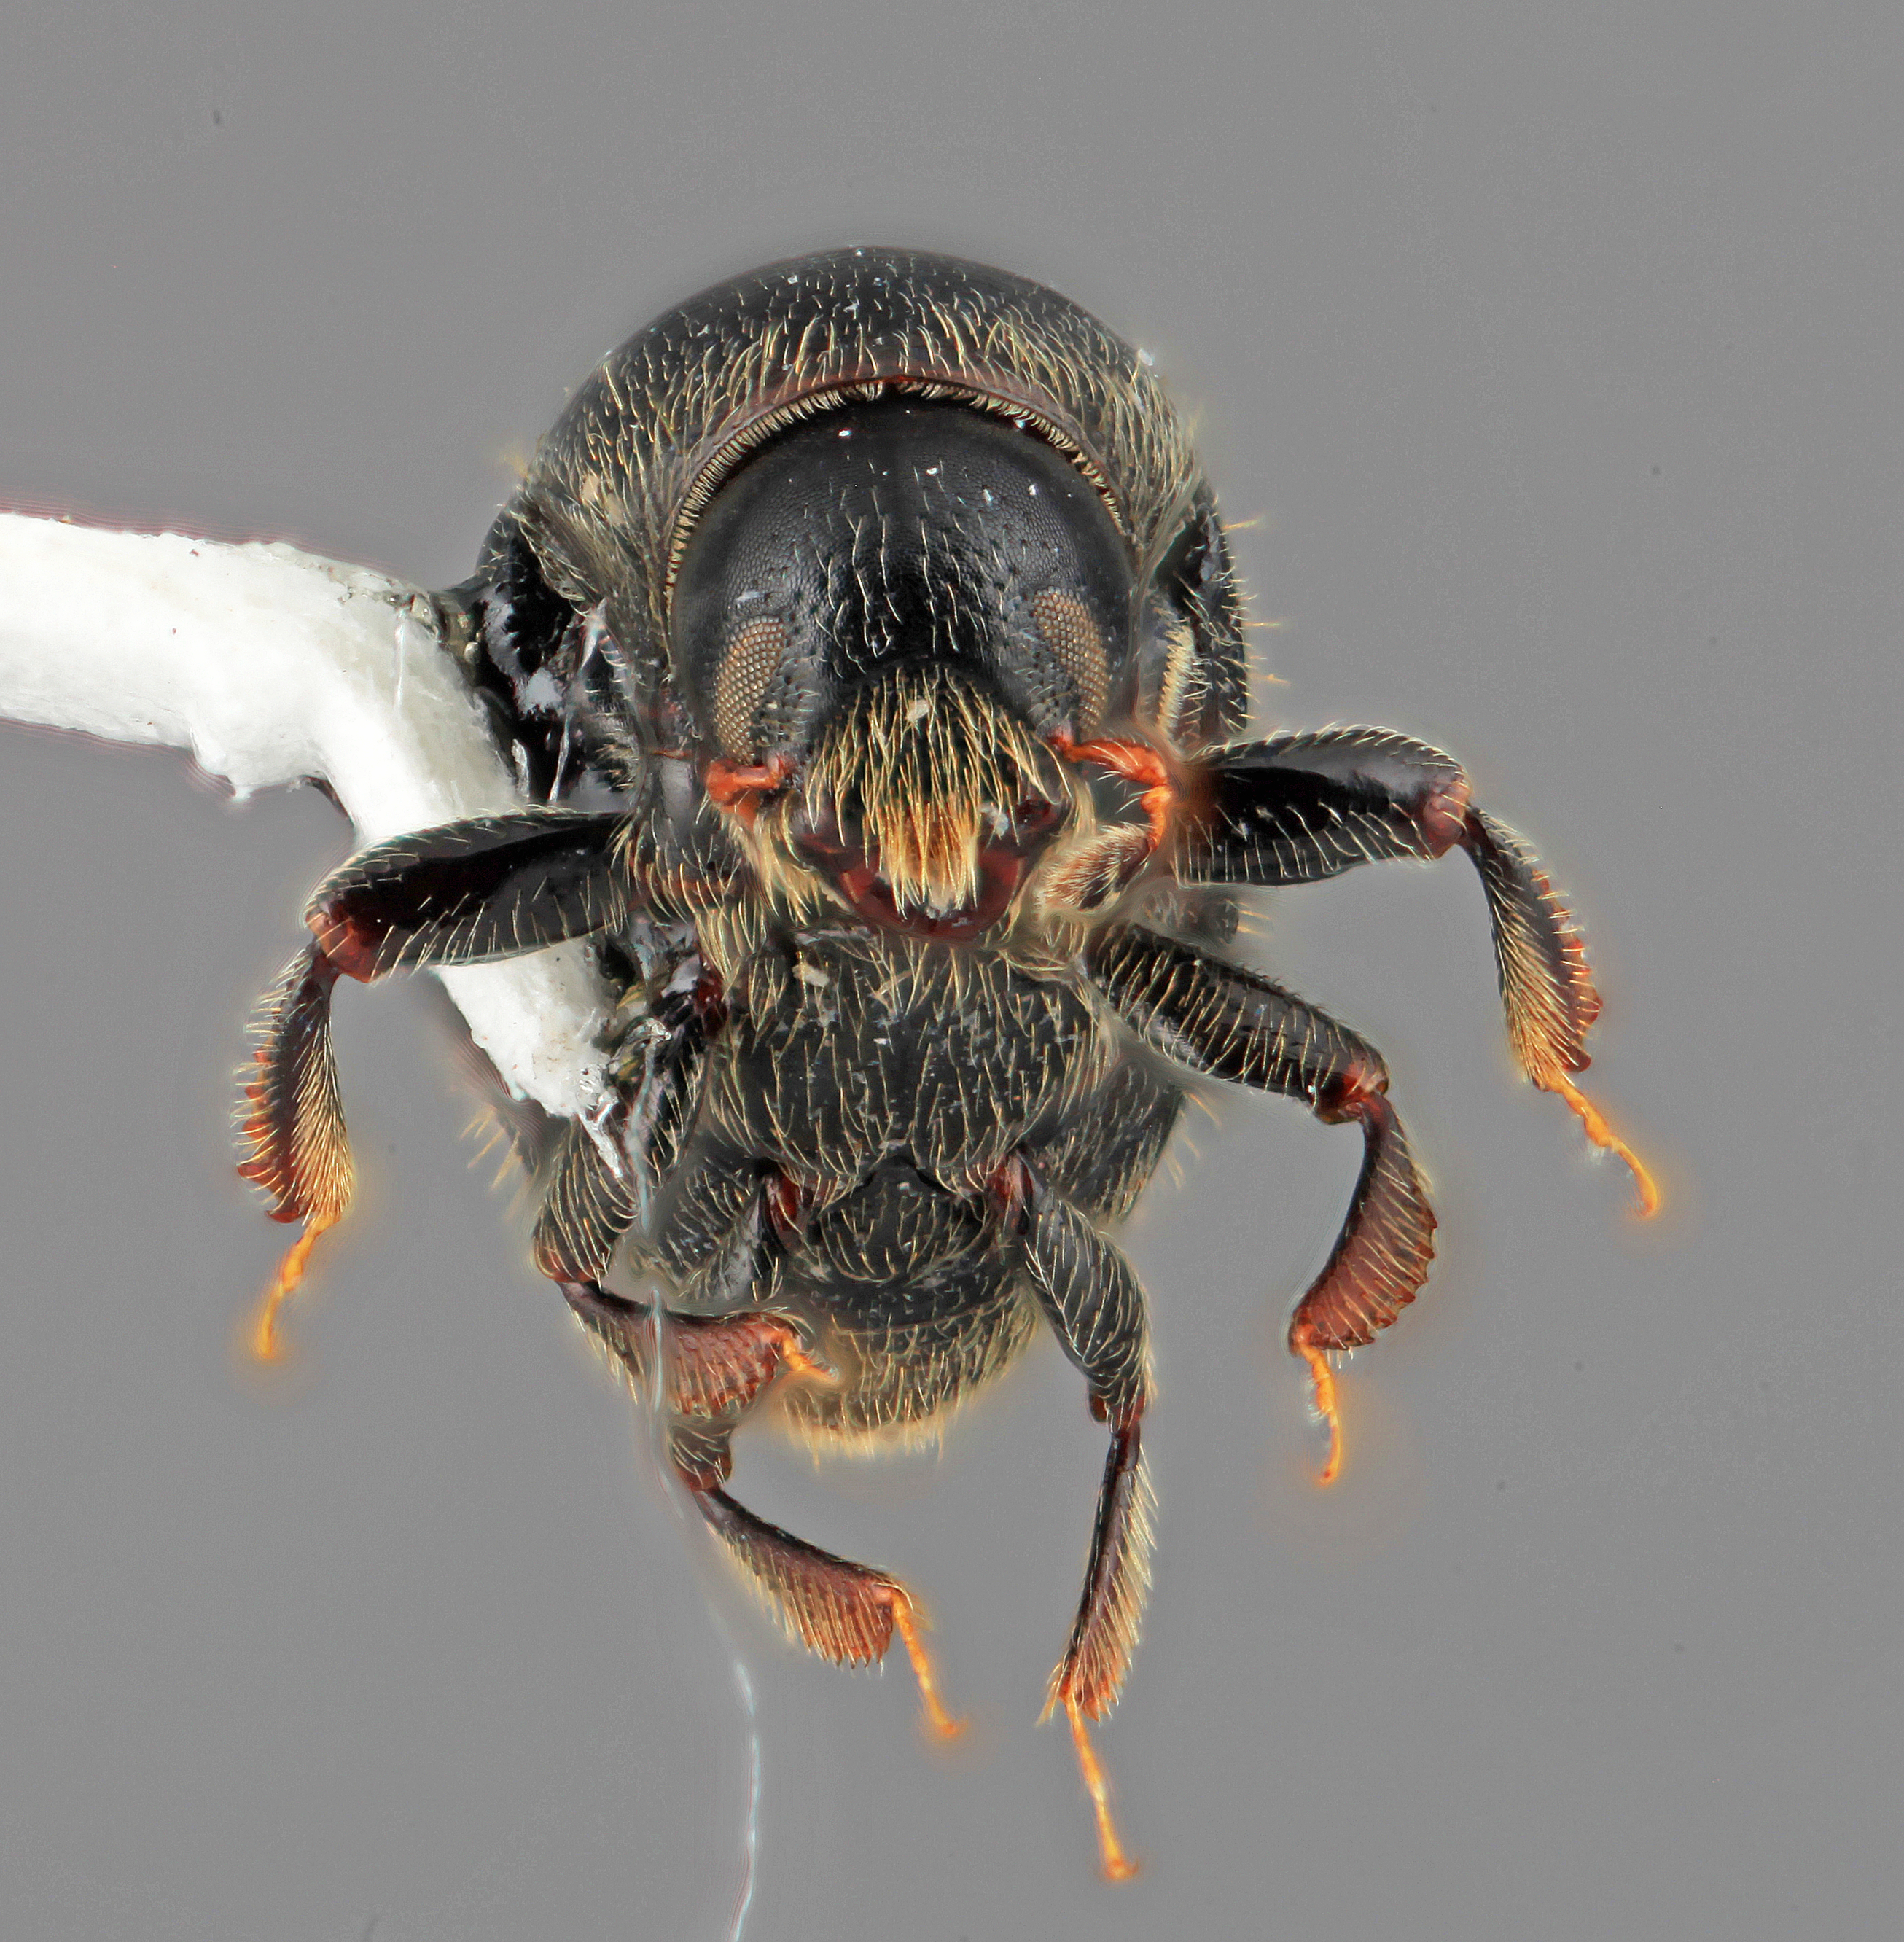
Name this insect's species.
Scolytodes festus
